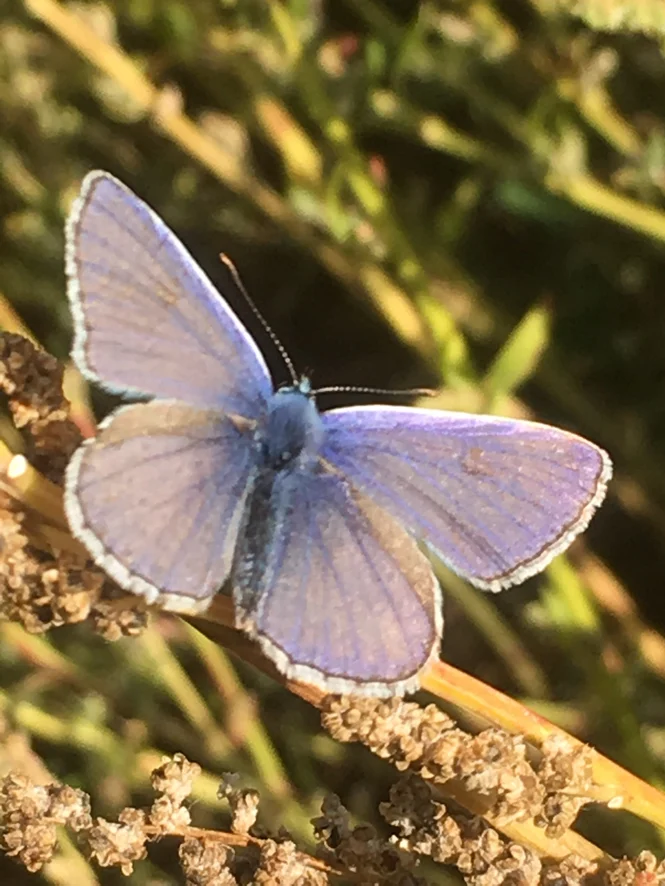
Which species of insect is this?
Polyommatus icarus
